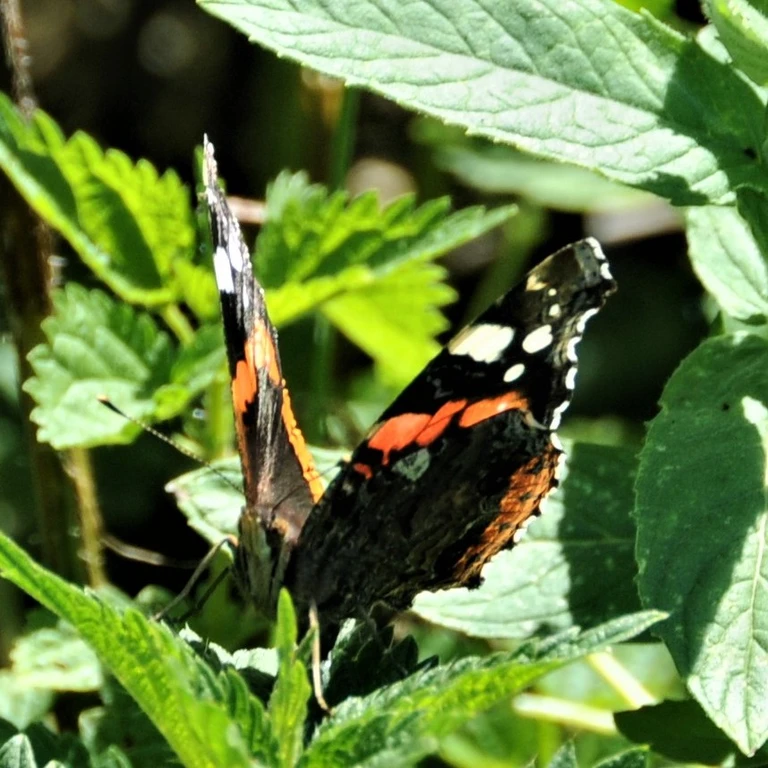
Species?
Vanessa atalanta
